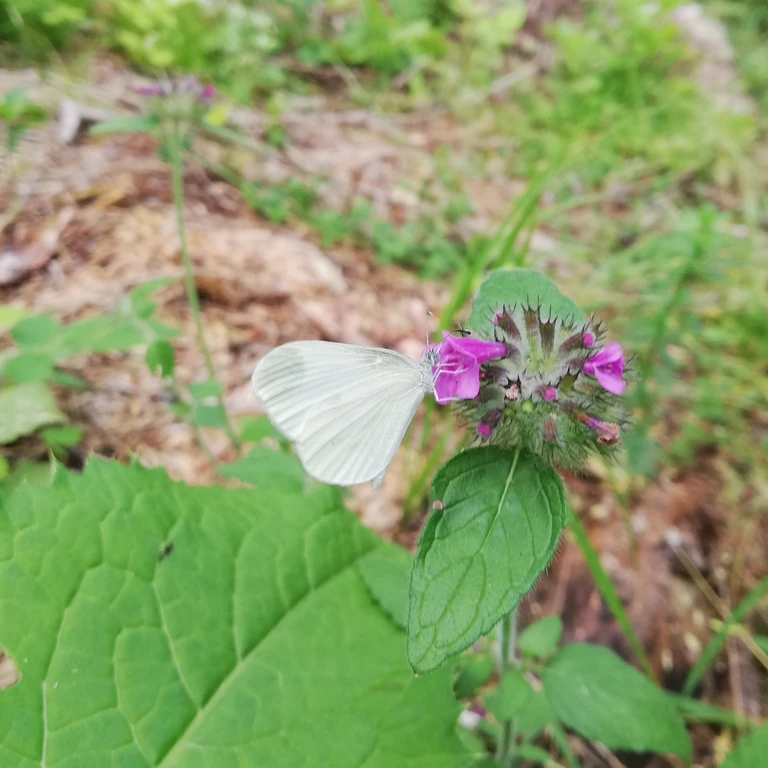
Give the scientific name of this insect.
Leptidea sinapis/juvernica
